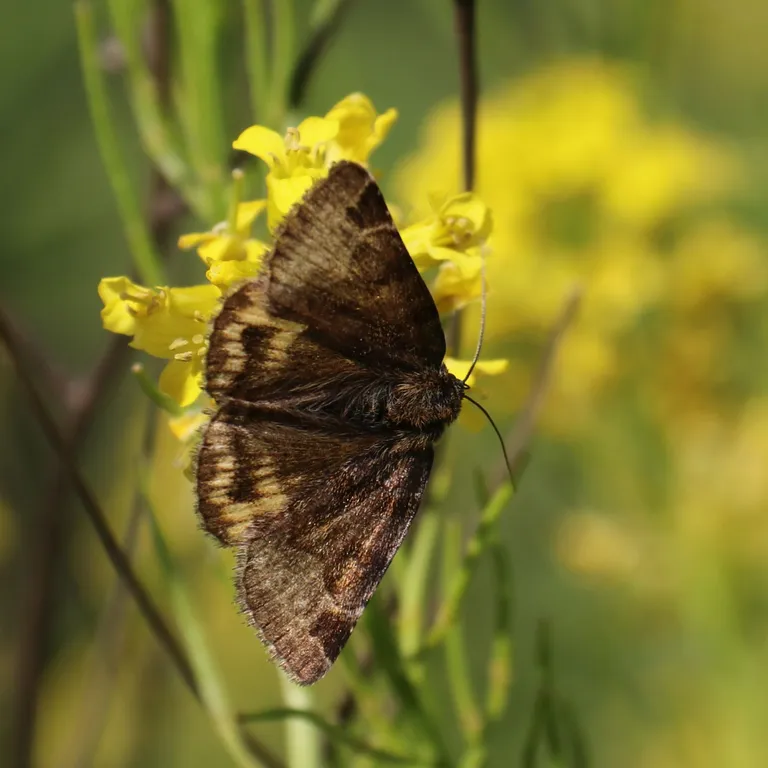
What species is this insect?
Euclidia glyphica
